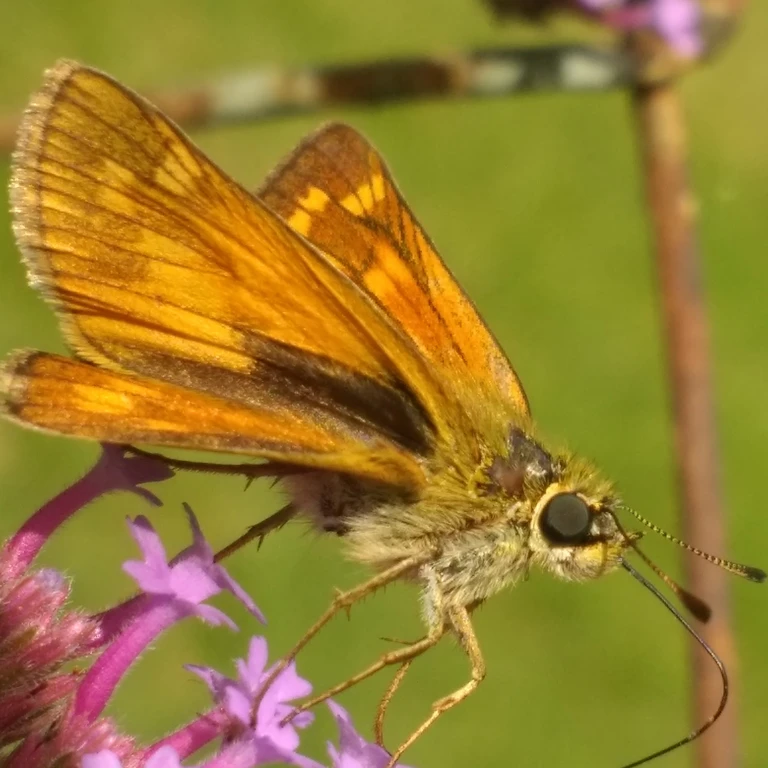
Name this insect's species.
Ochlodes sylvanus (also Ochlodes venata)
